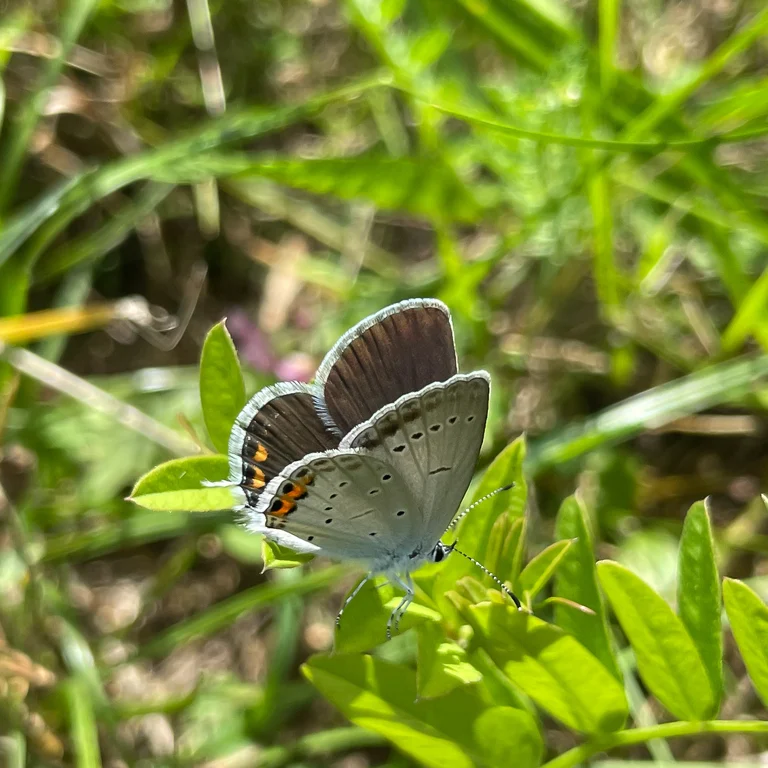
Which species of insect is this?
Cupido argiades (also Elkalyce argiades)
